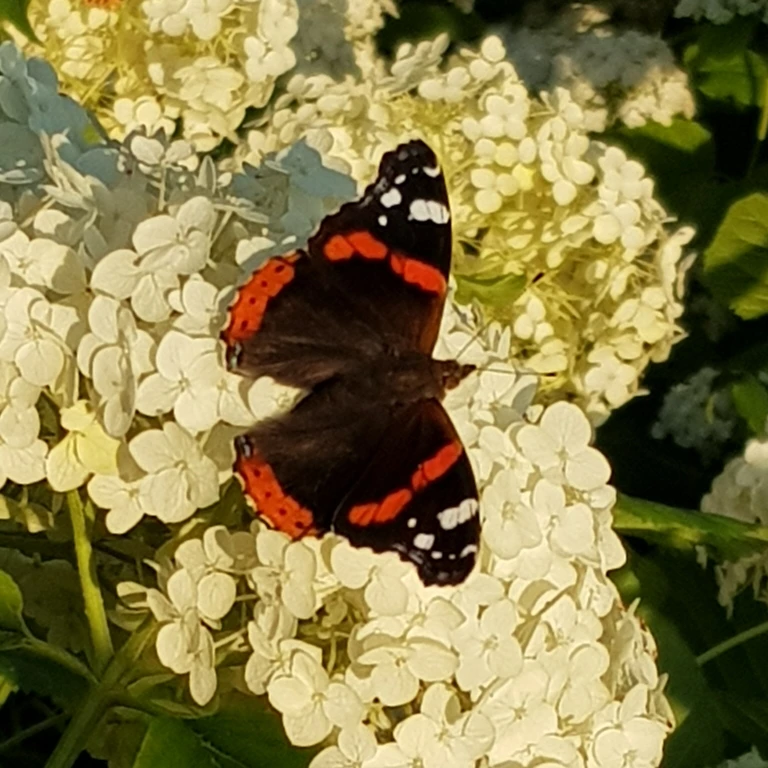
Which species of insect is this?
Vanessa atalanta
